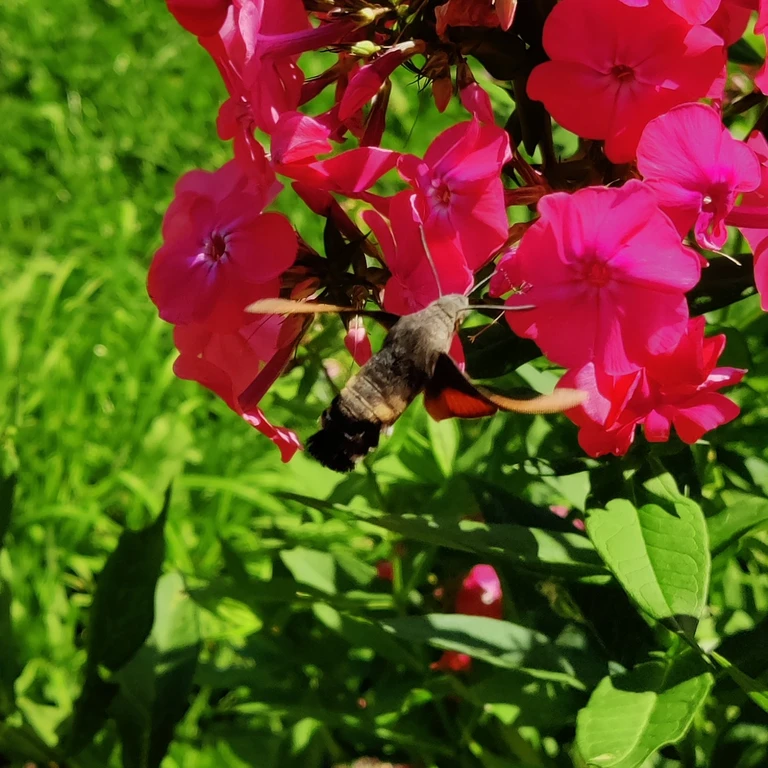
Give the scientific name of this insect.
Macroglossum stellatarum
